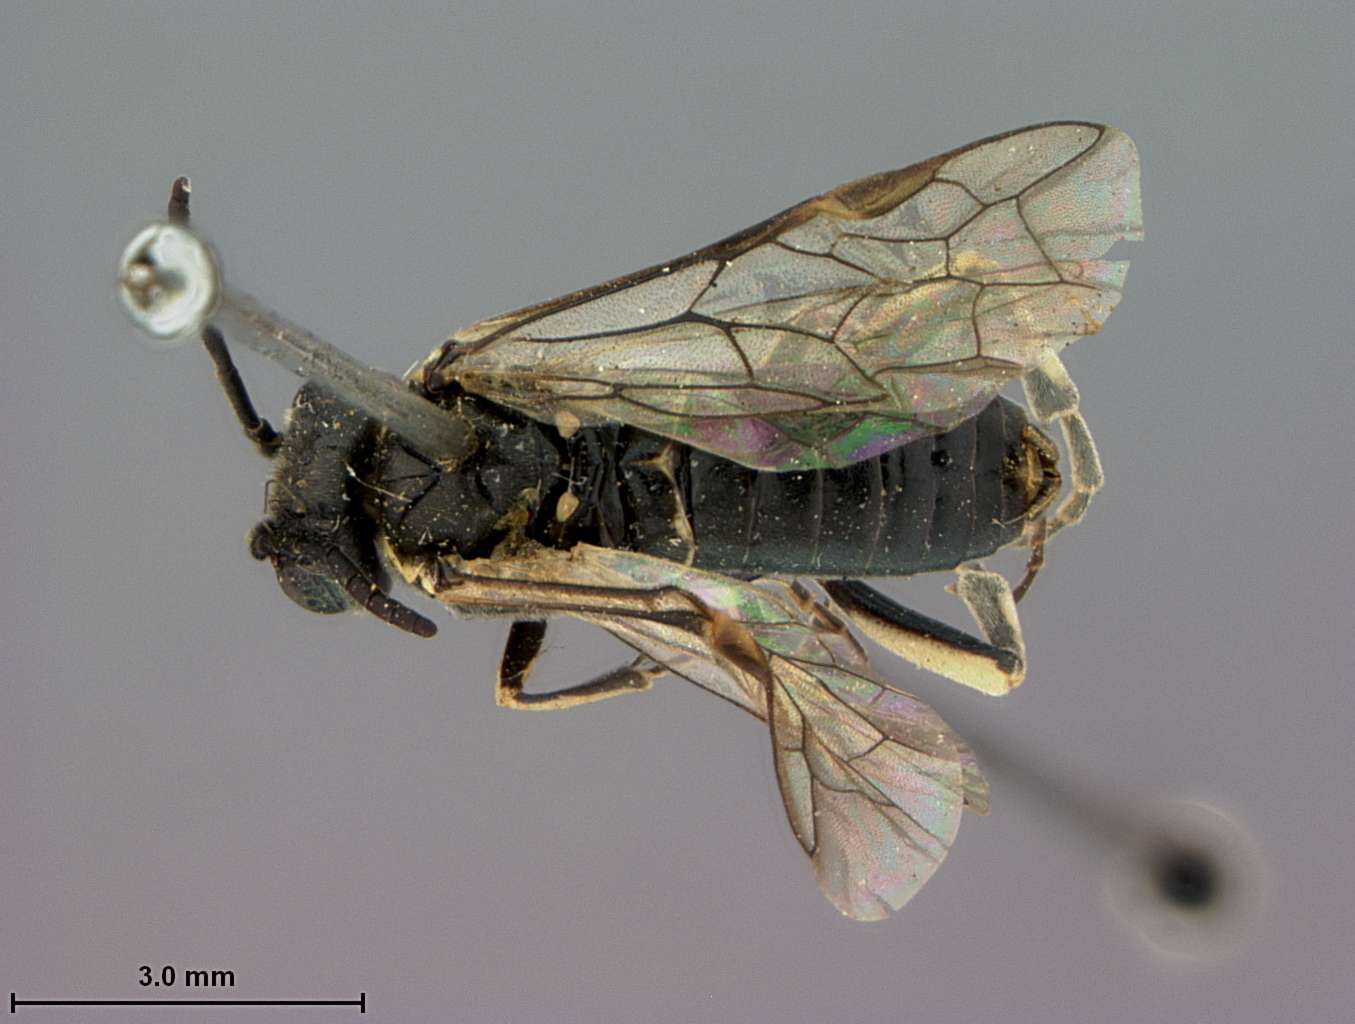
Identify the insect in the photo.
Macrophya bakeri
